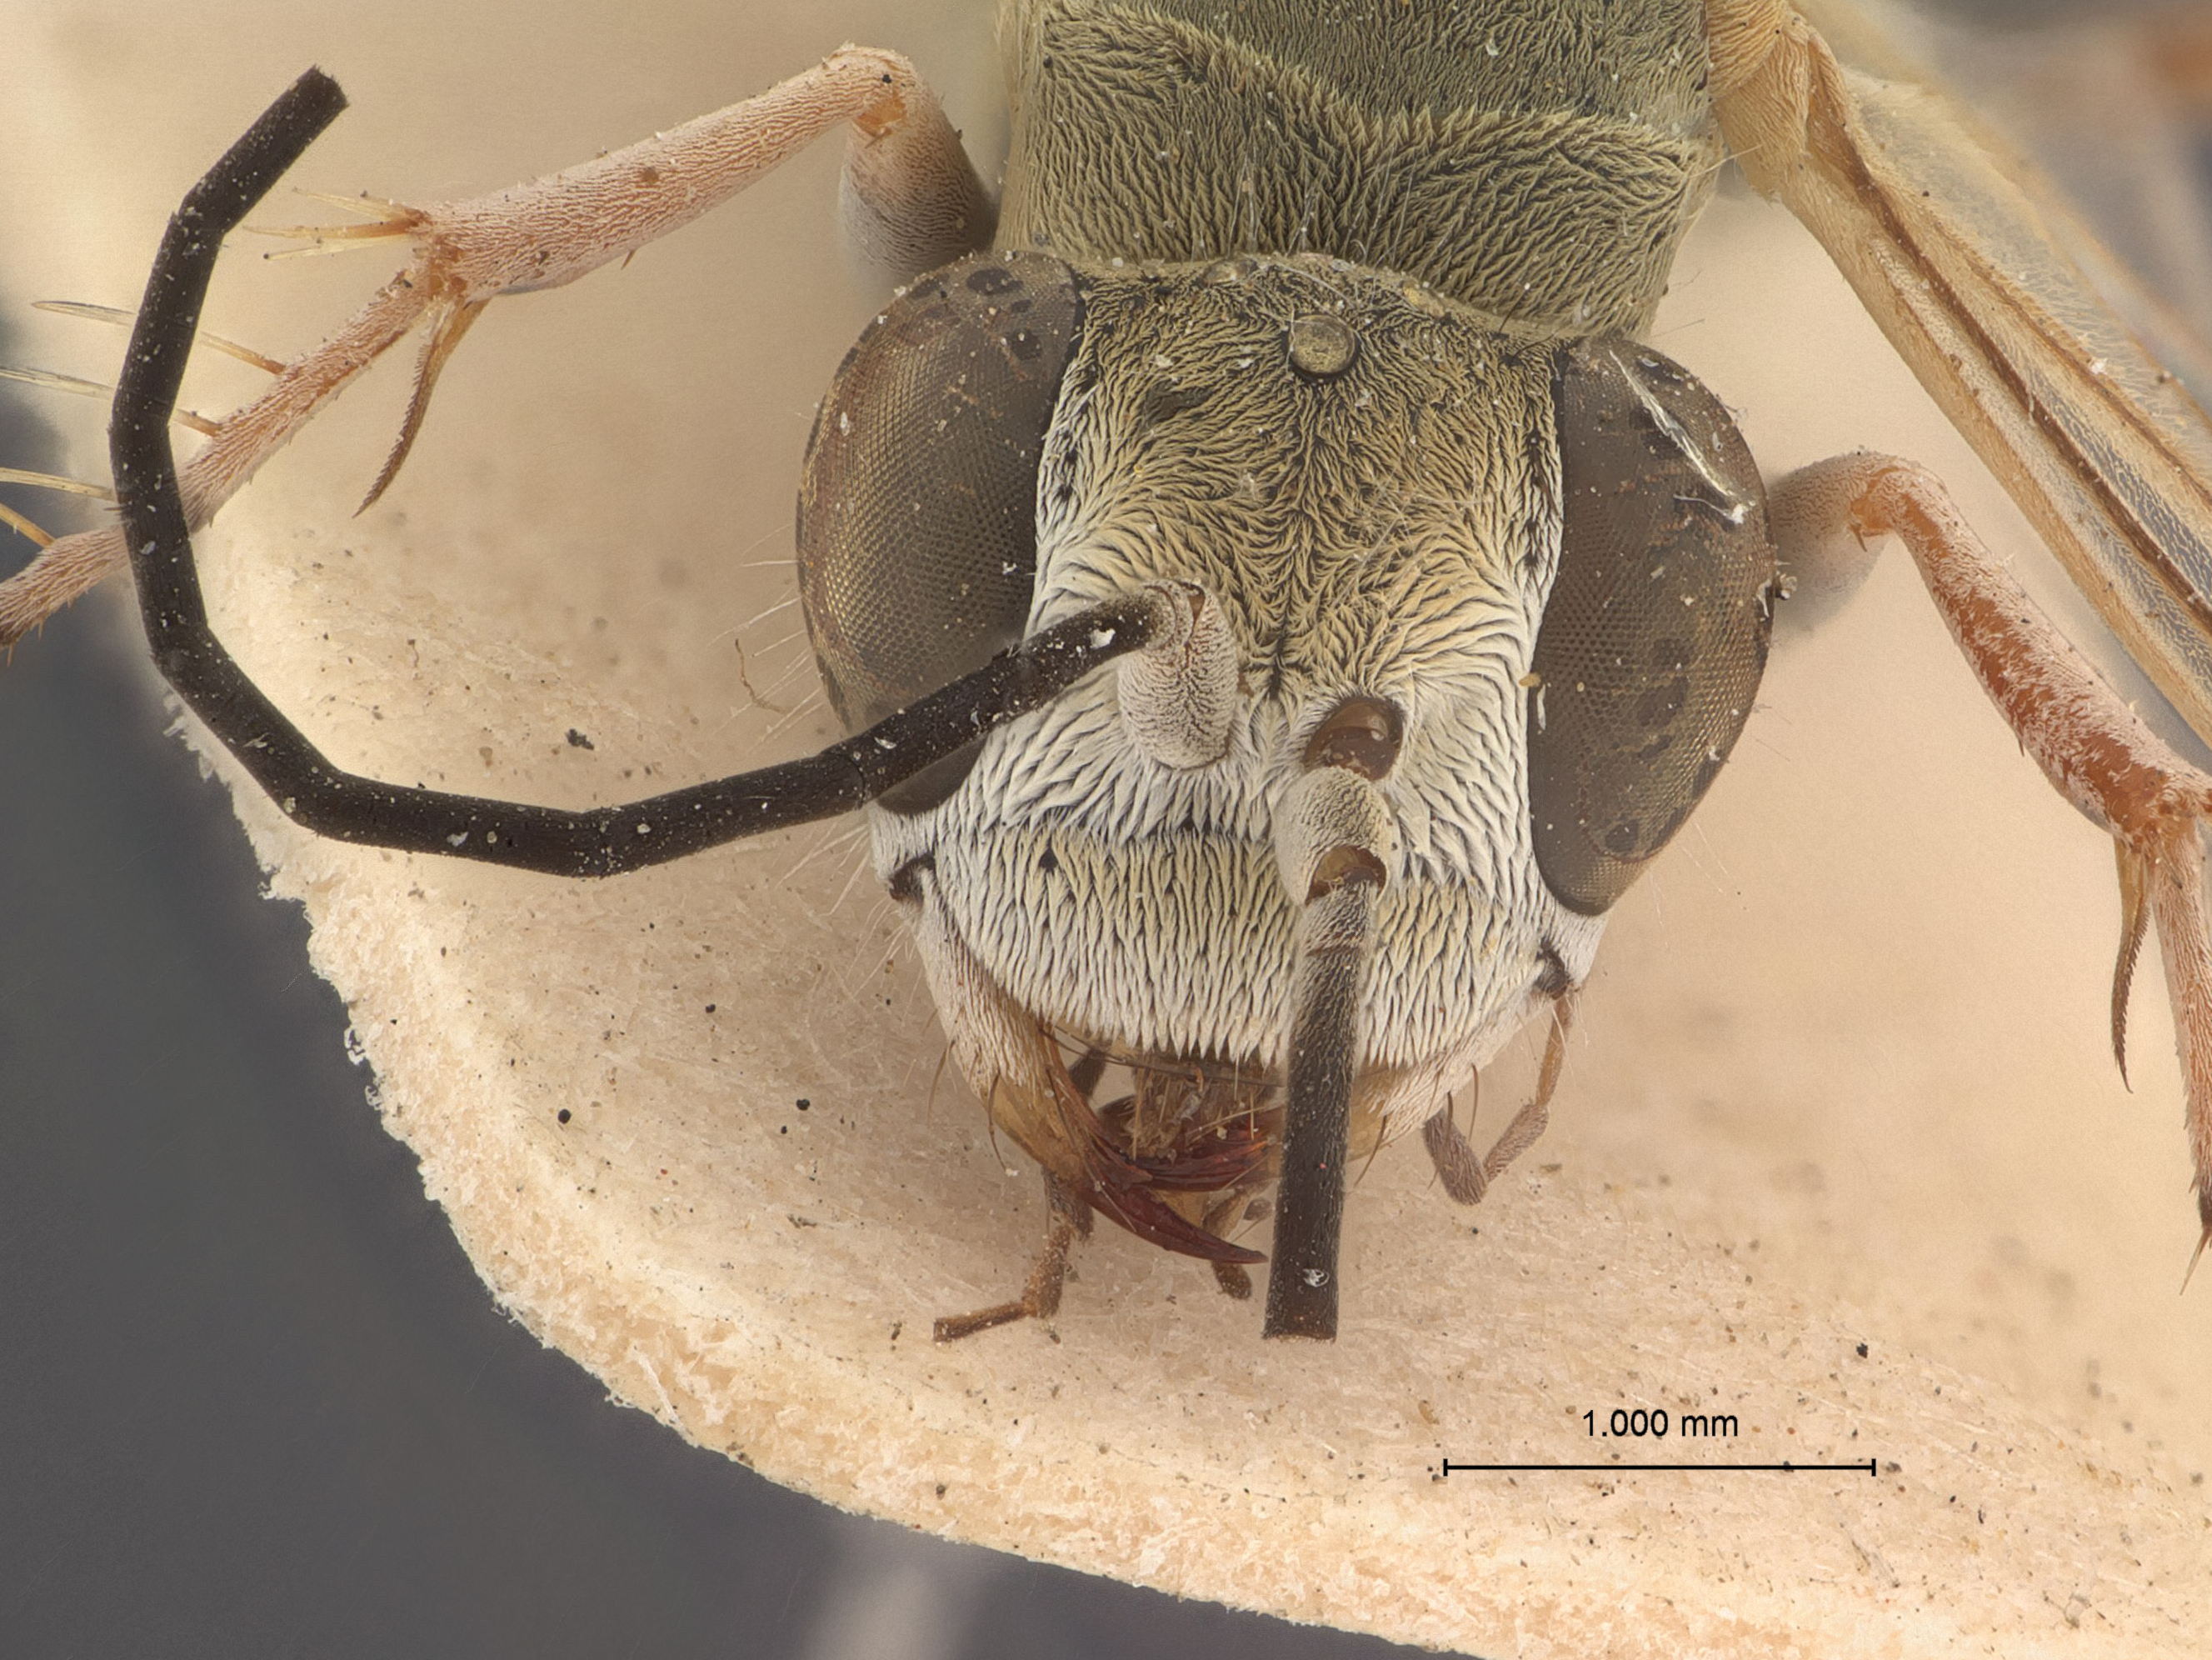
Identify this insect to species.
Gonaporus alfierrii
